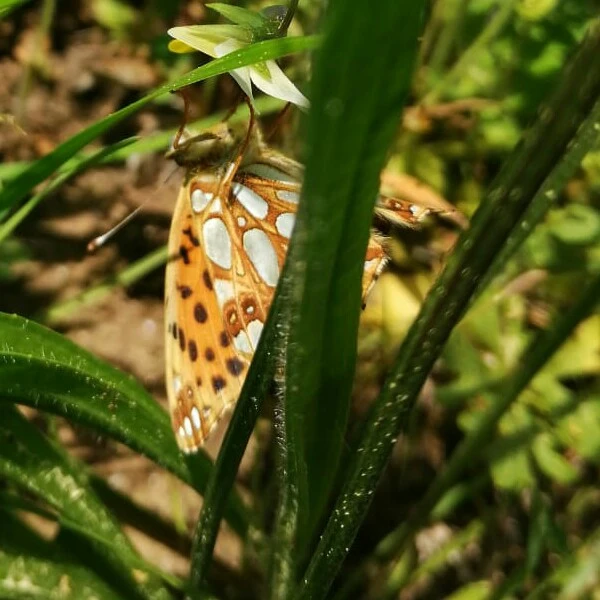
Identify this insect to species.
Issoria lathonia
